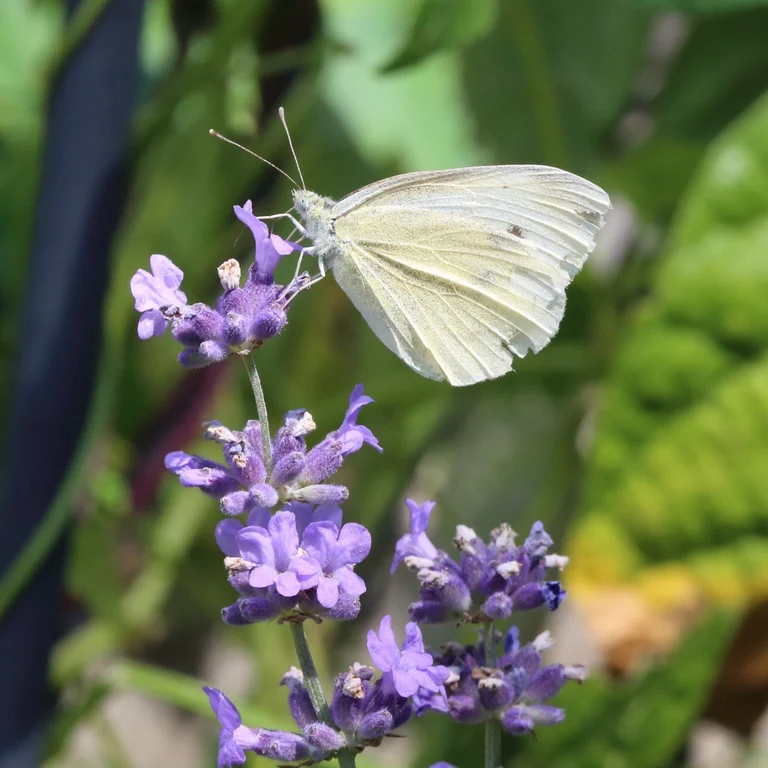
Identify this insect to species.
Pieris rapae
